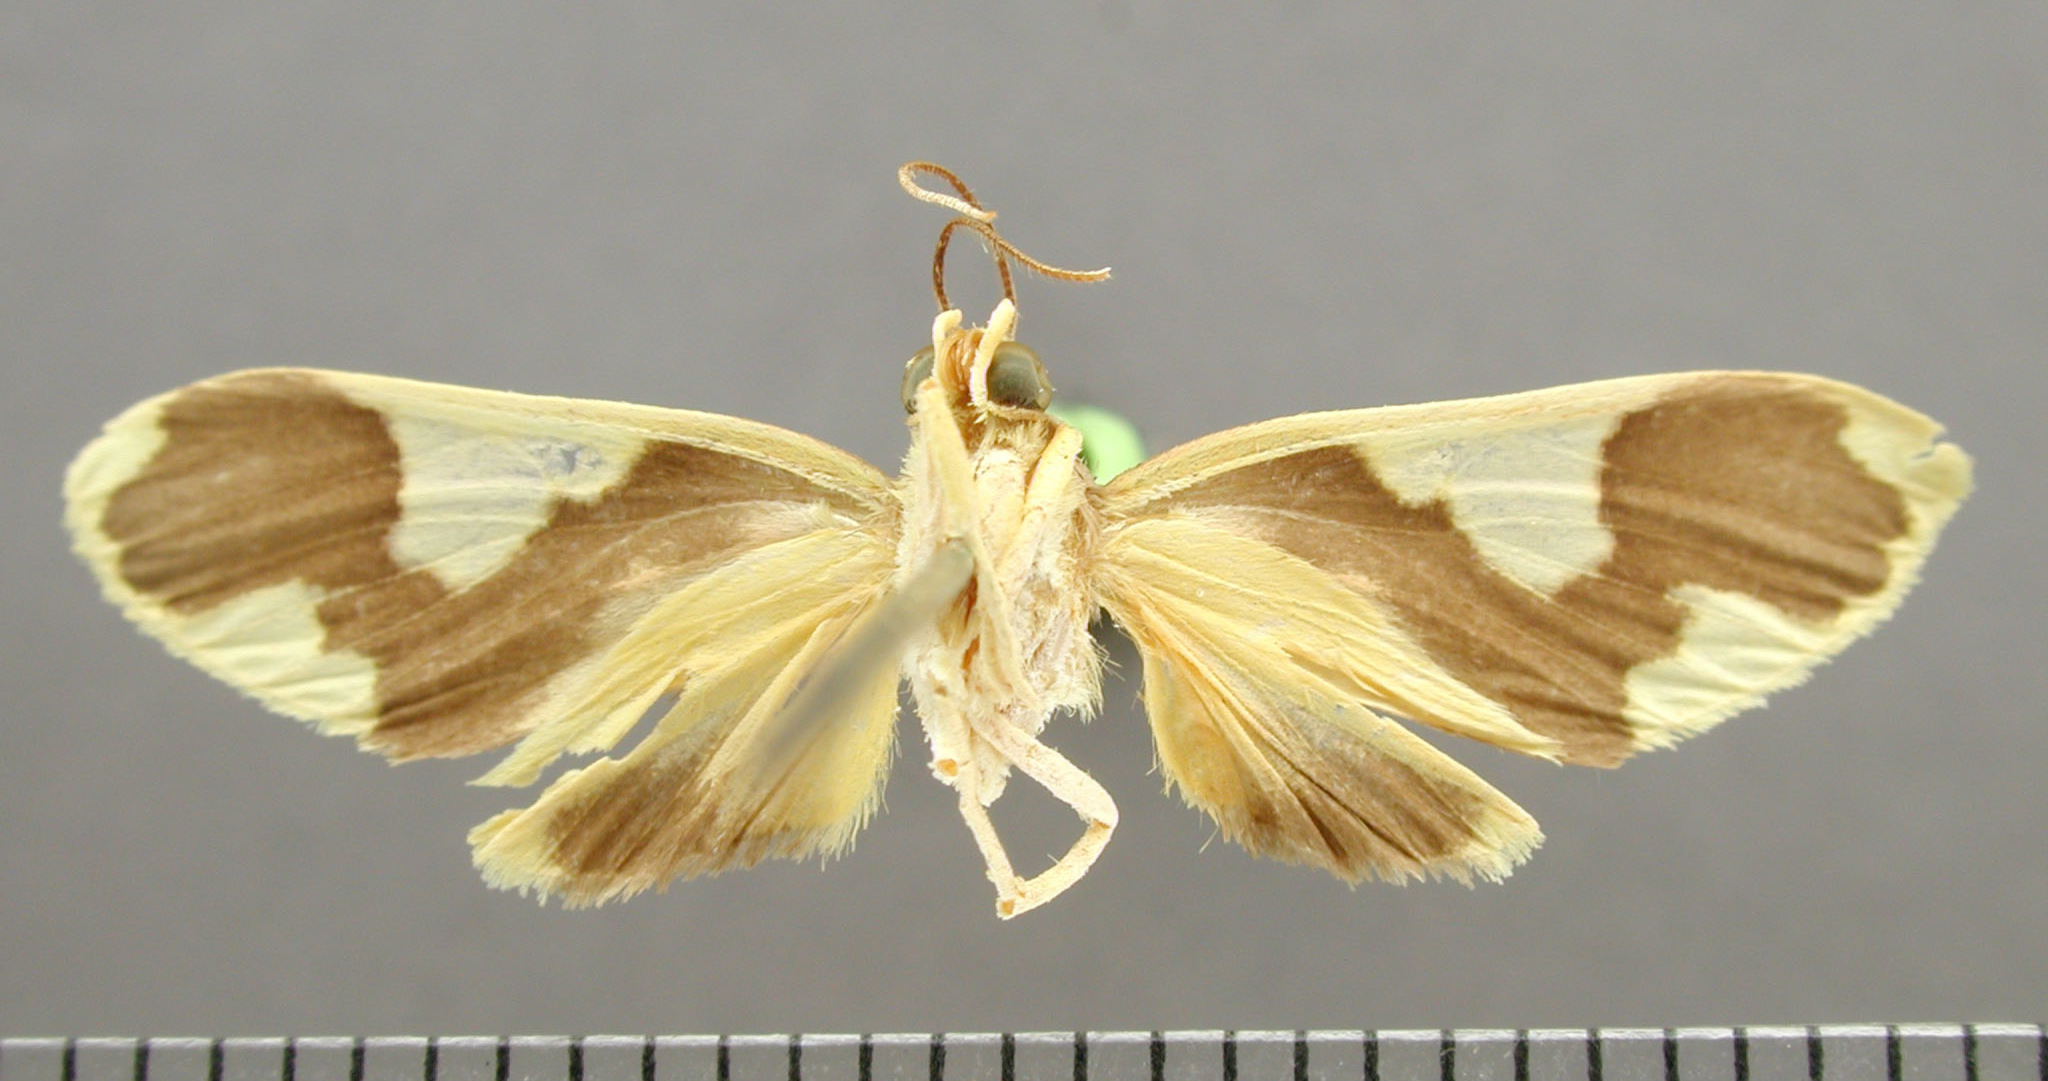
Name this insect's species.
Paranerita flexuosa
